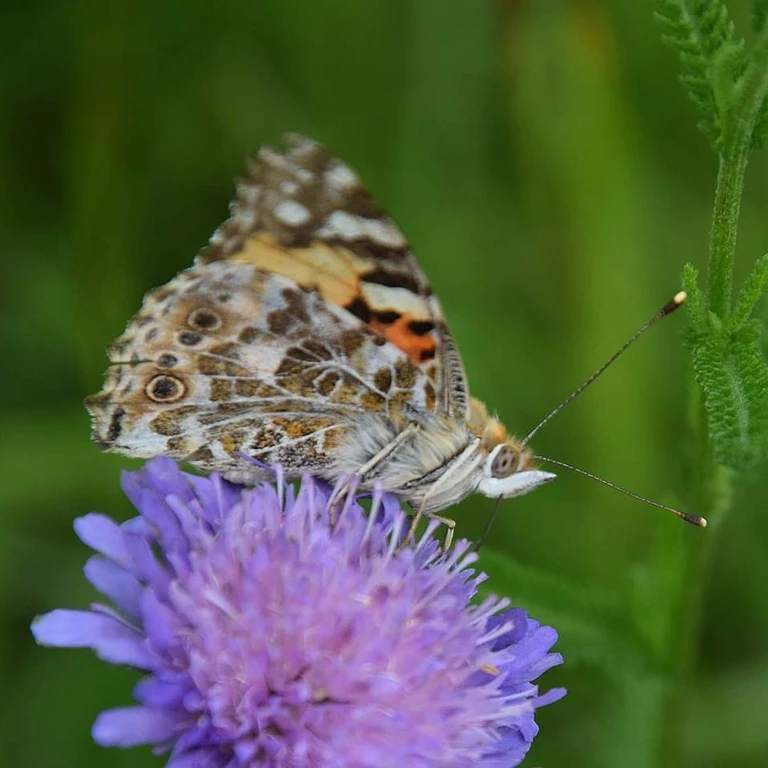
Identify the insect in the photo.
Vanessa cardui
